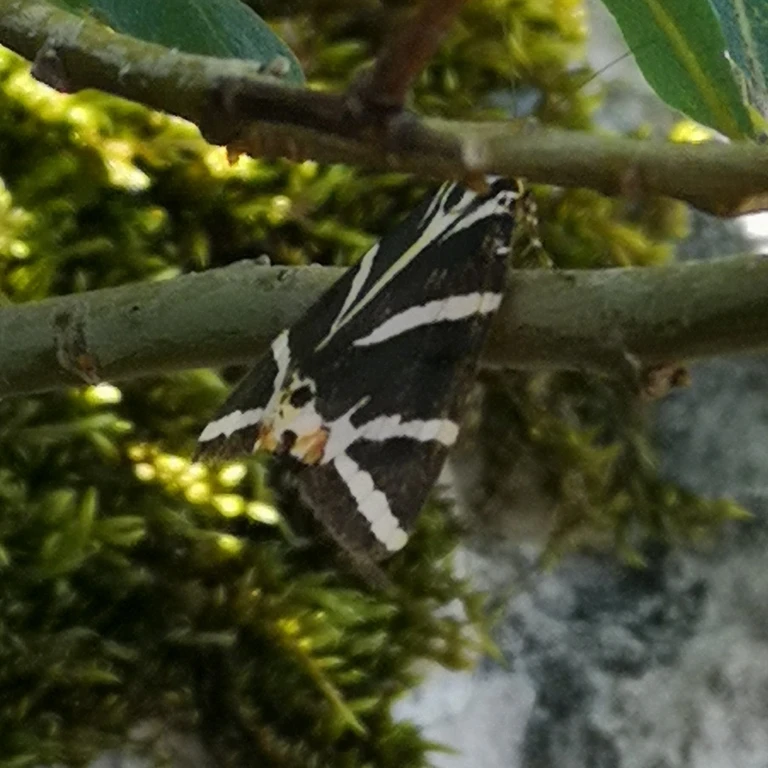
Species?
Euplagia quadripunctaria
